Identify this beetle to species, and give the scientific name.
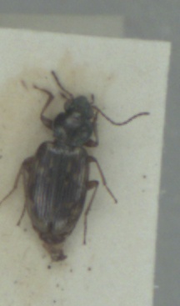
Bembidion varium
